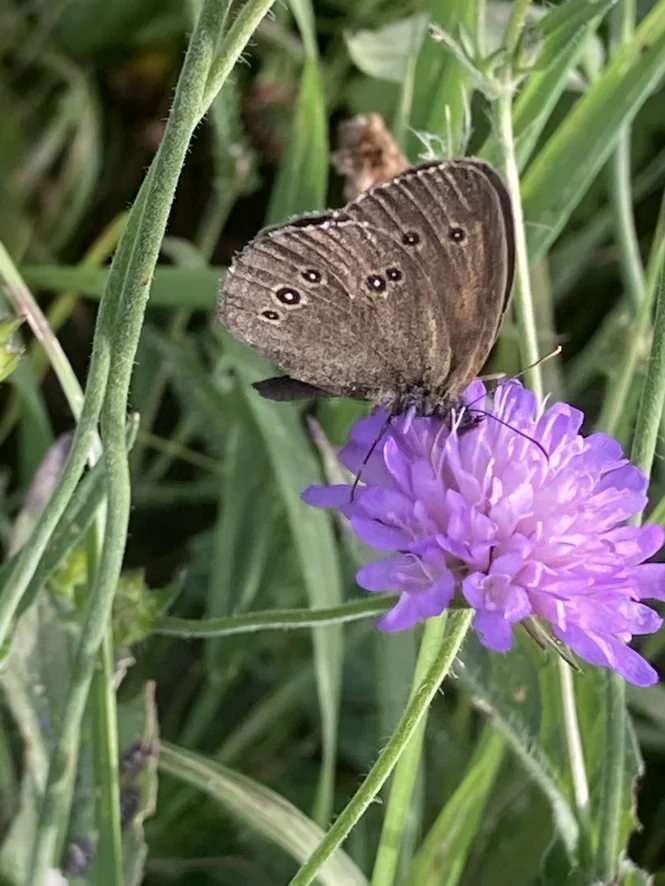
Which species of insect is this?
Aphantopus hyperantus
